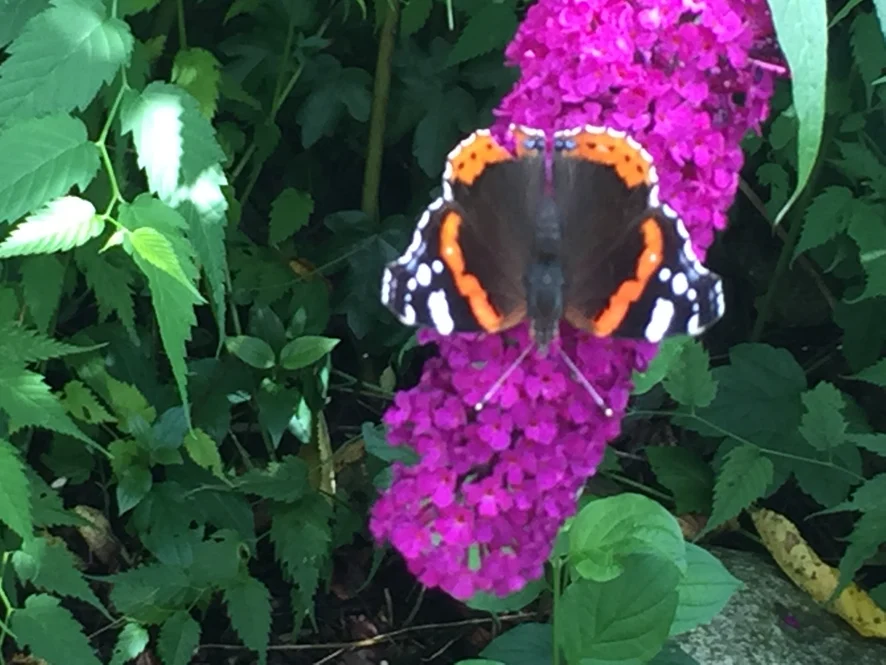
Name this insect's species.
Vanessa atalanta
